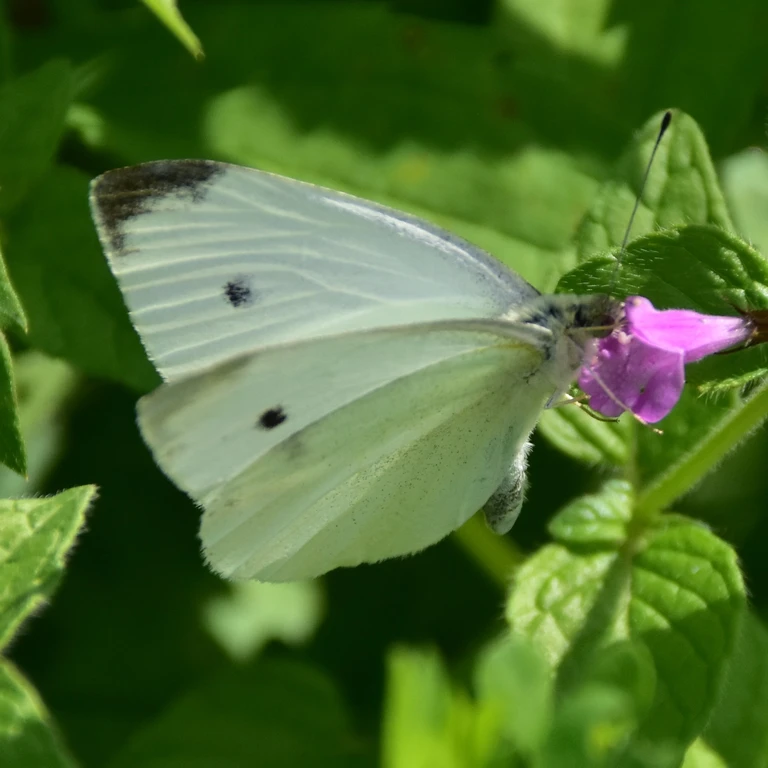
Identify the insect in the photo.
Pieris rapae
